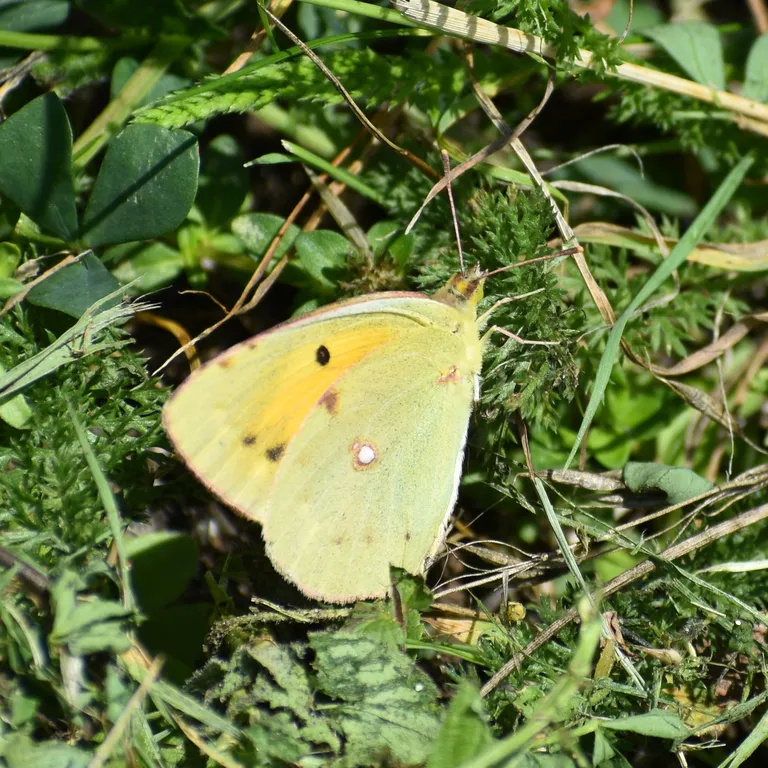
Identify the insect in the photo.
Colias croceus
